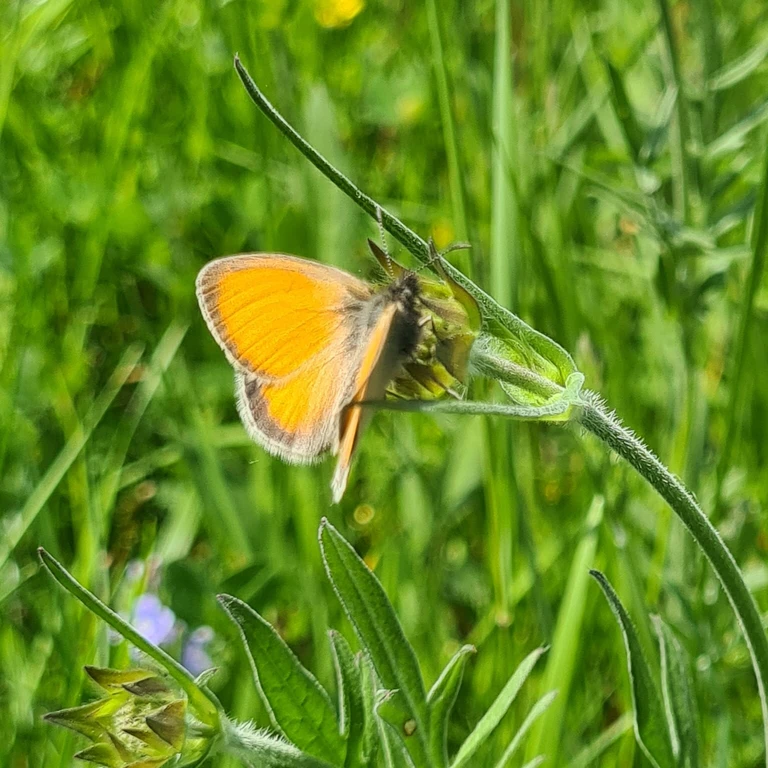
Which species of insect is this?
Coenonympha pamphilus
